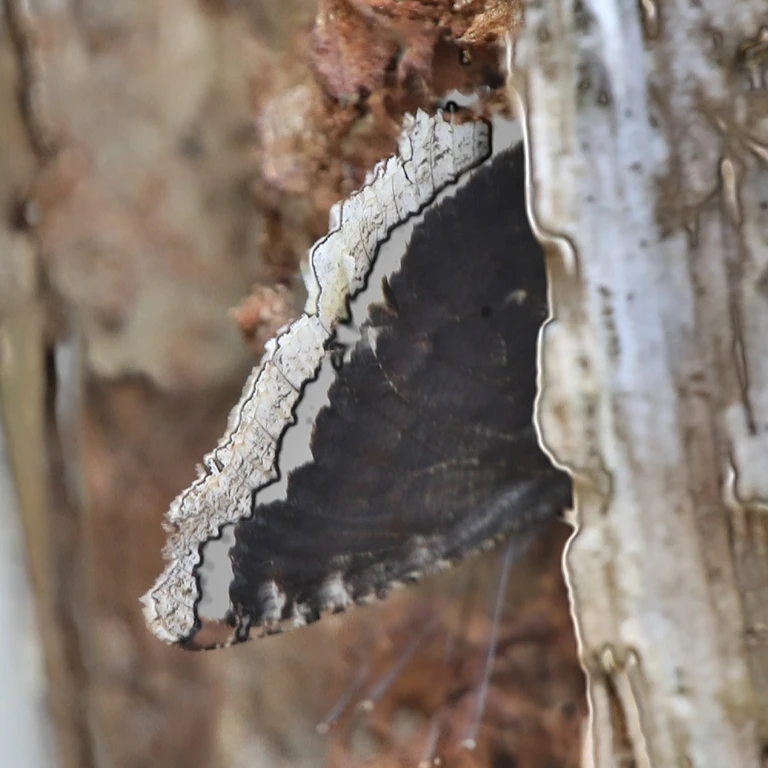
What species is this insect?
Nymphalis antiopa
